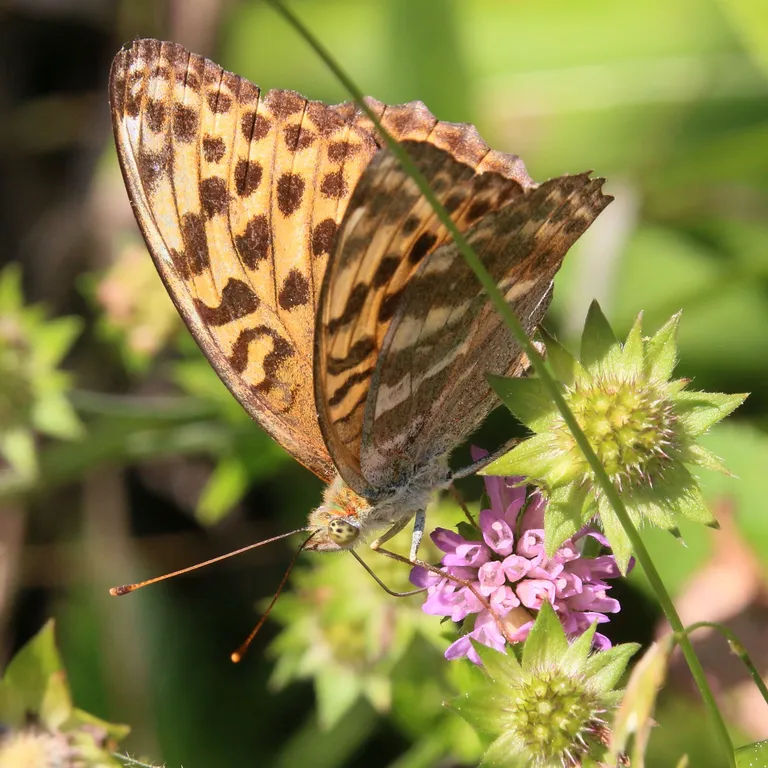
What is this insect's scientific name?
Argynnis paphia
